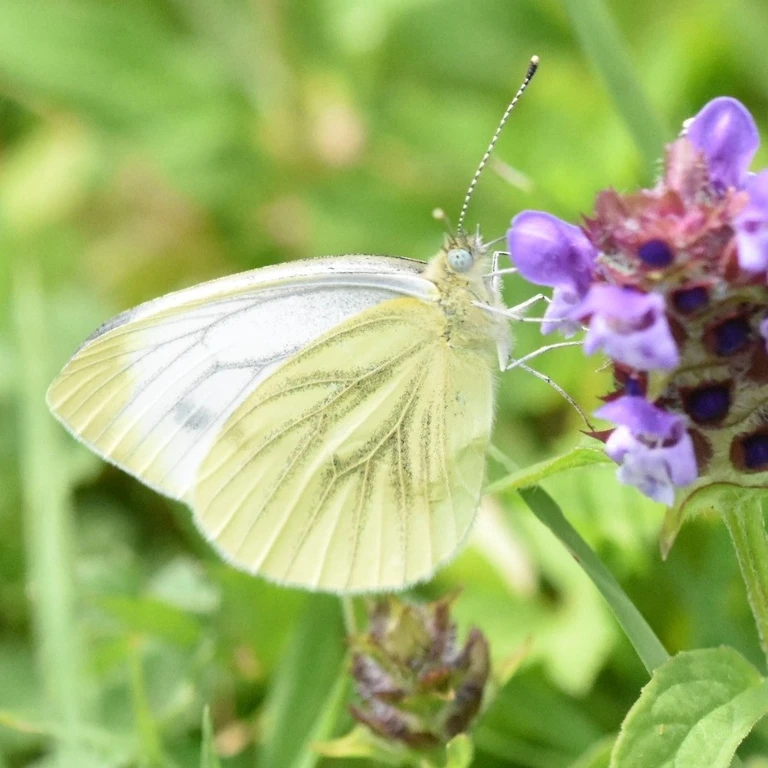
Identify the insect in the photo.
Pieris napi
